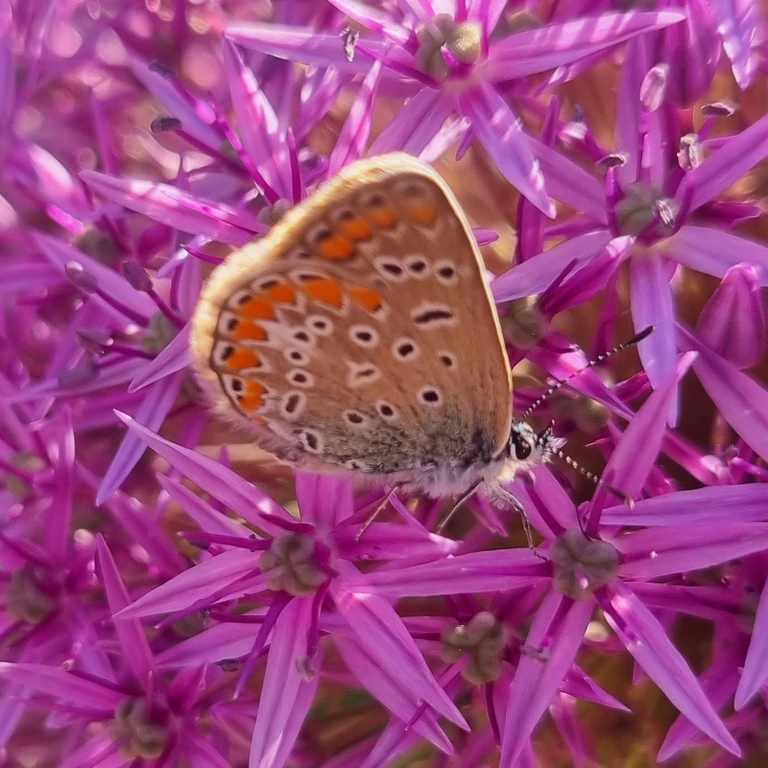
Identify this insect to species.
Polyommatus icarus
